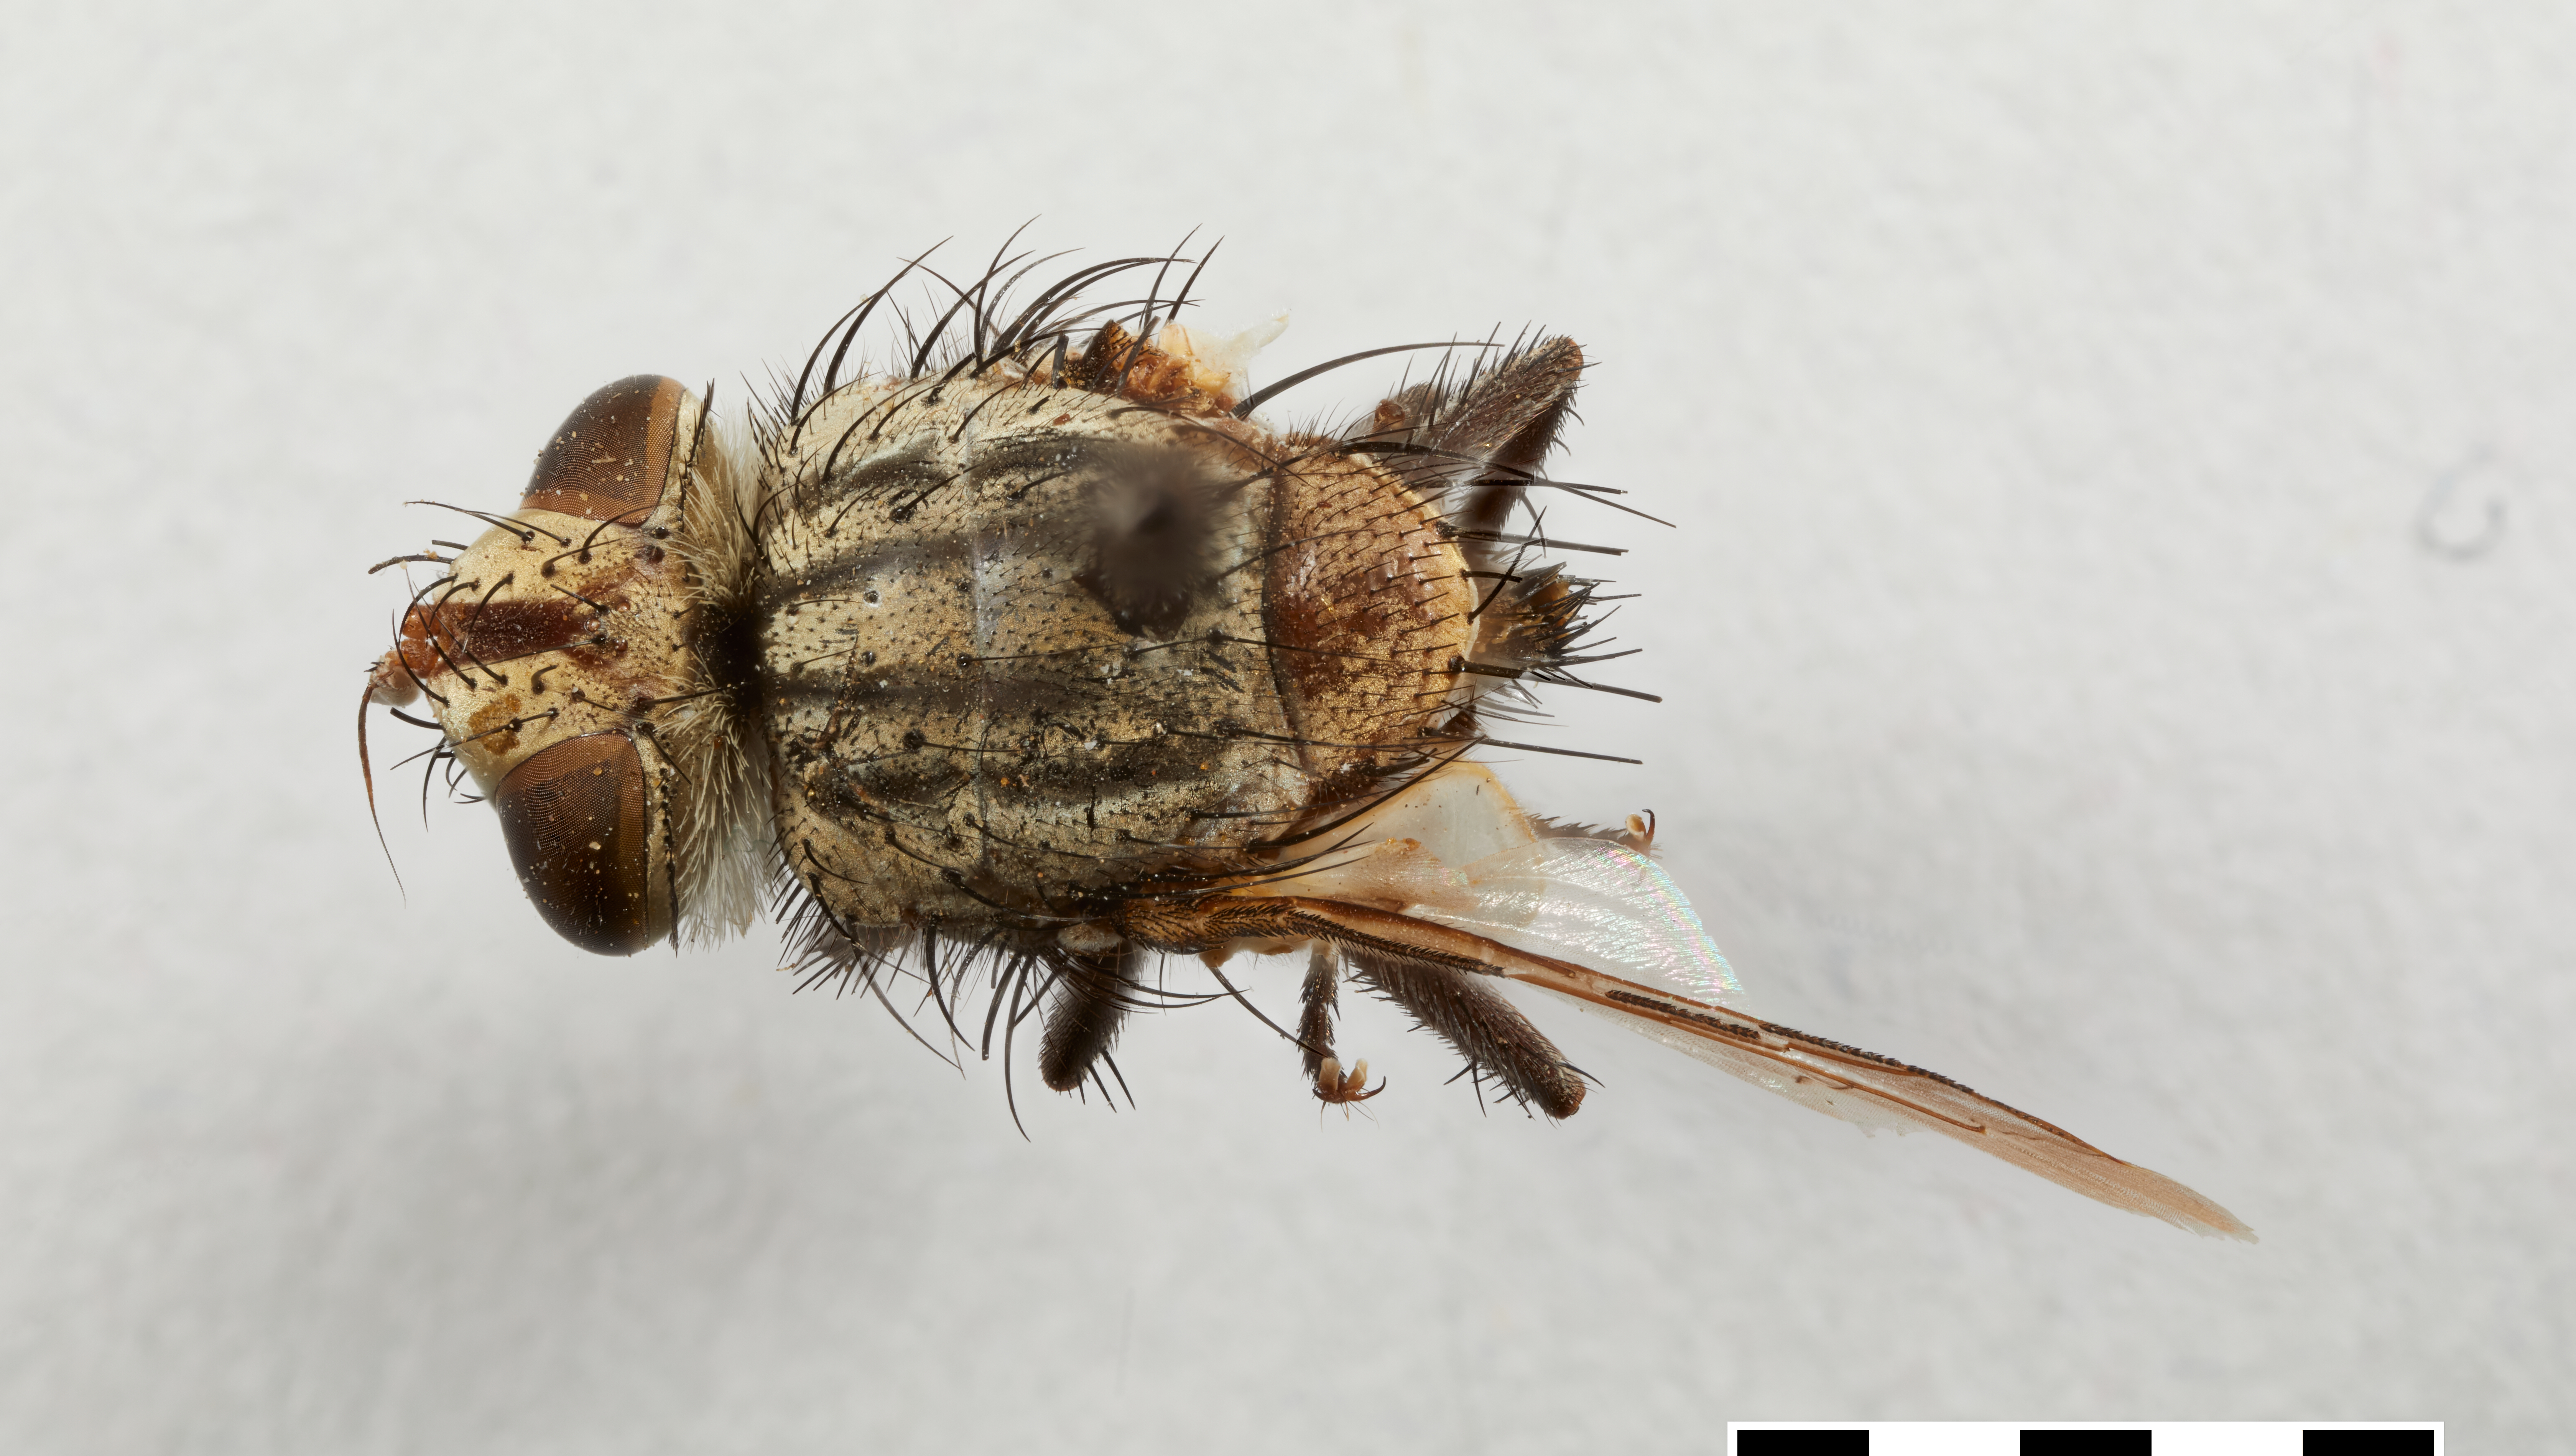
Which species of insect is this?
Euphorocera peruviana
